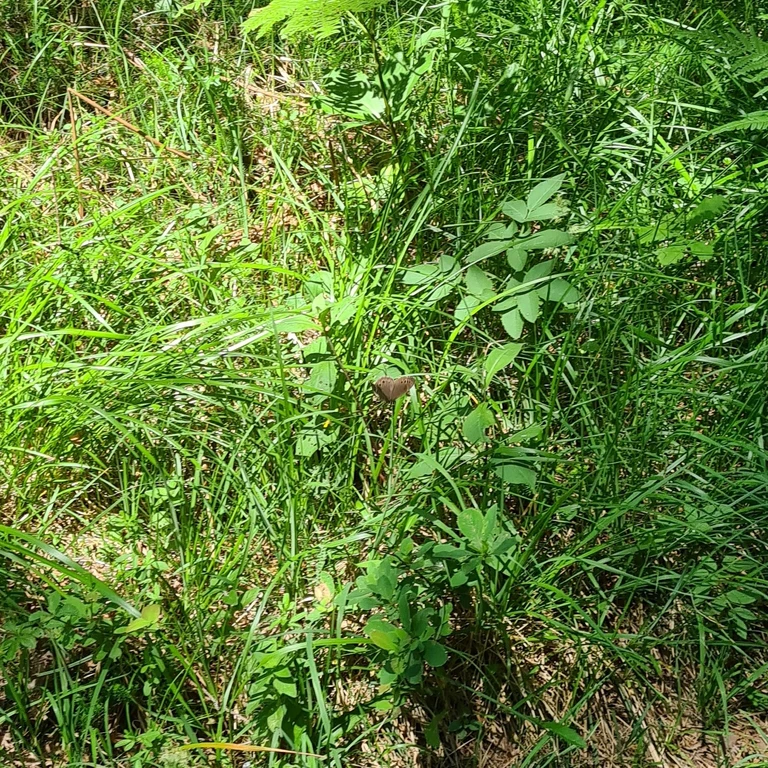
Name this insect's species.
Lopinga achine (also Pararge achine)
